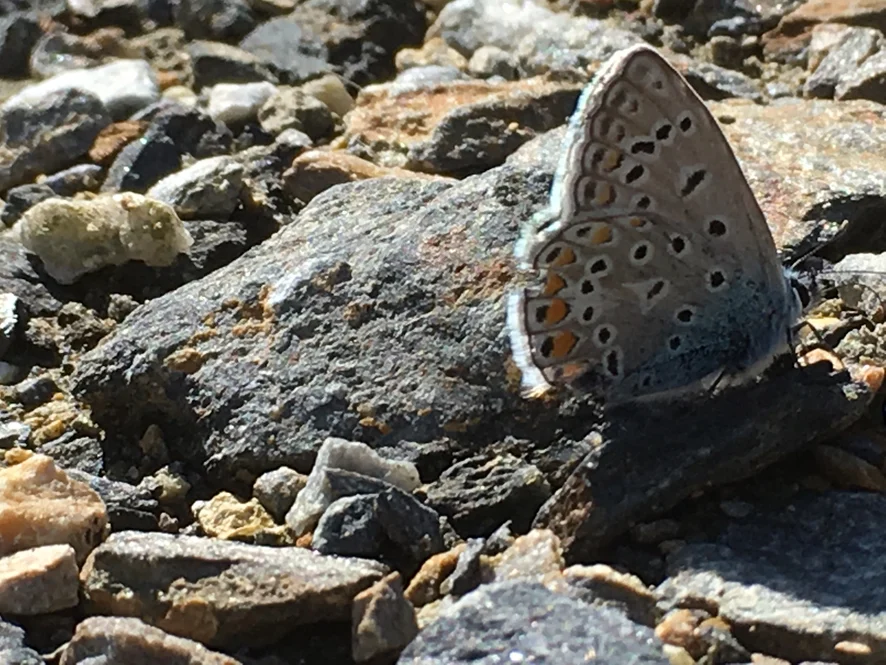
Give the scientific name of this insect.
Polyommatus icarus
